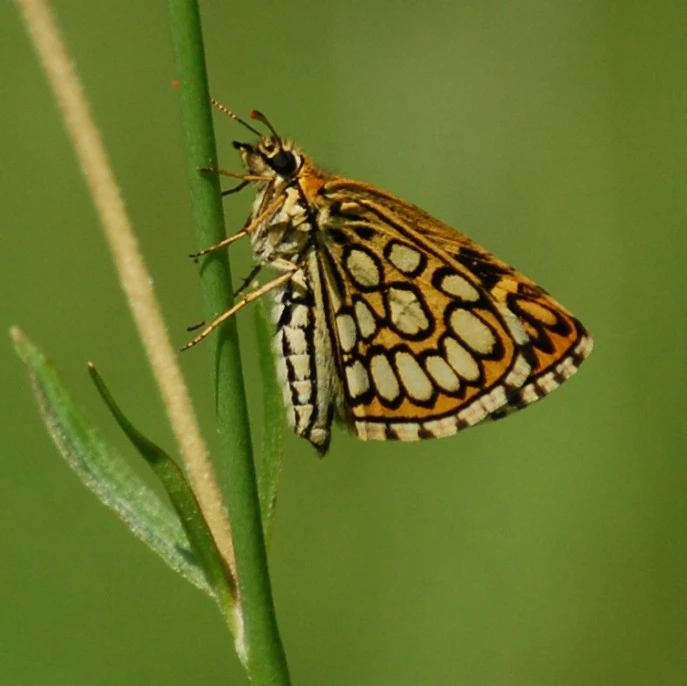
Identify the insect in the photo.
Heteropterus morpheus
